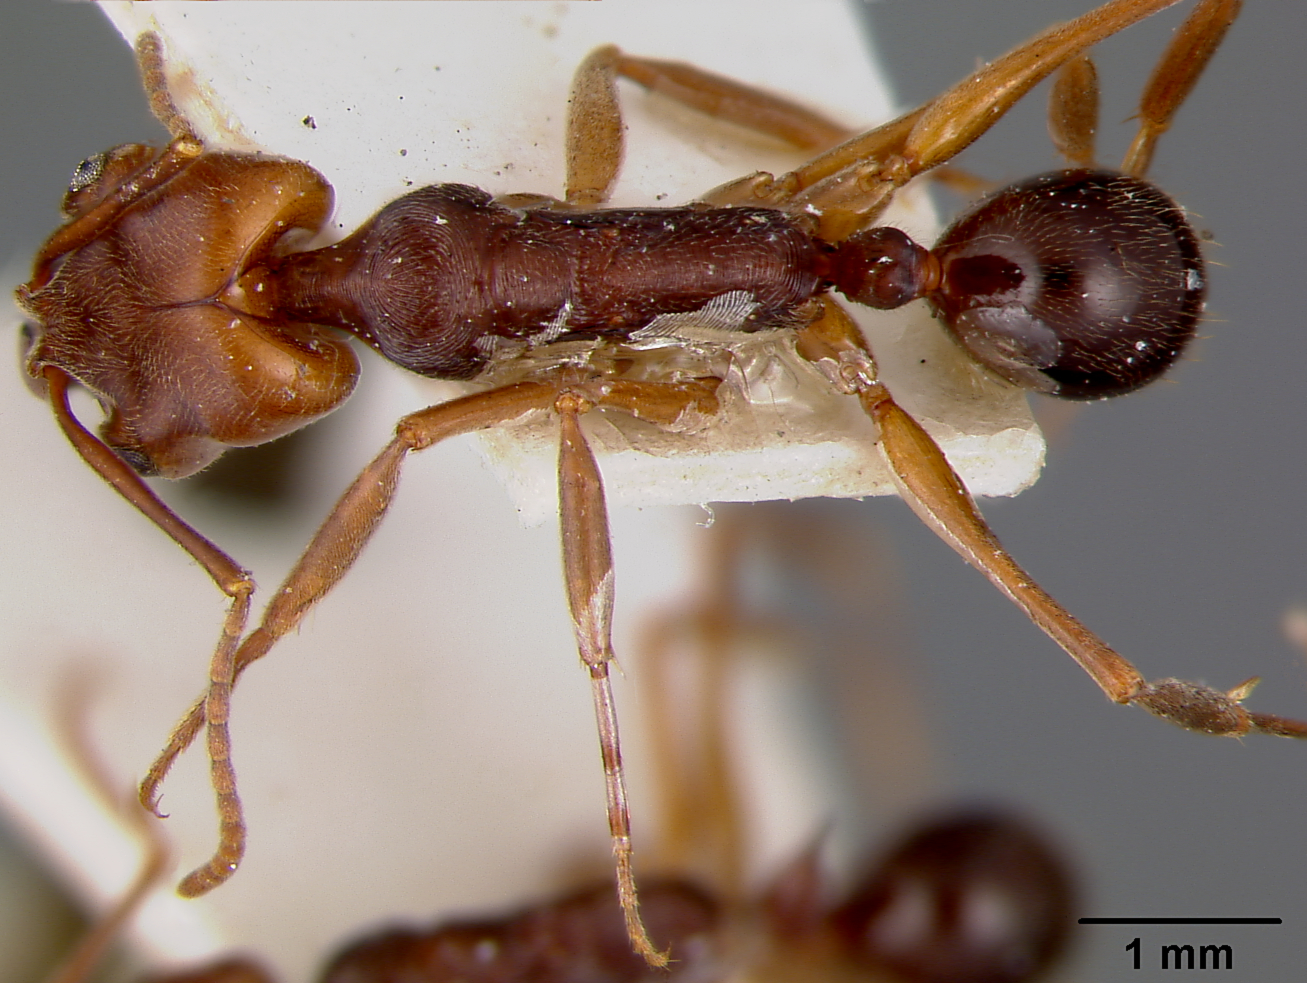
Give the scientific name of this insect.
Odontomachus haematodus
